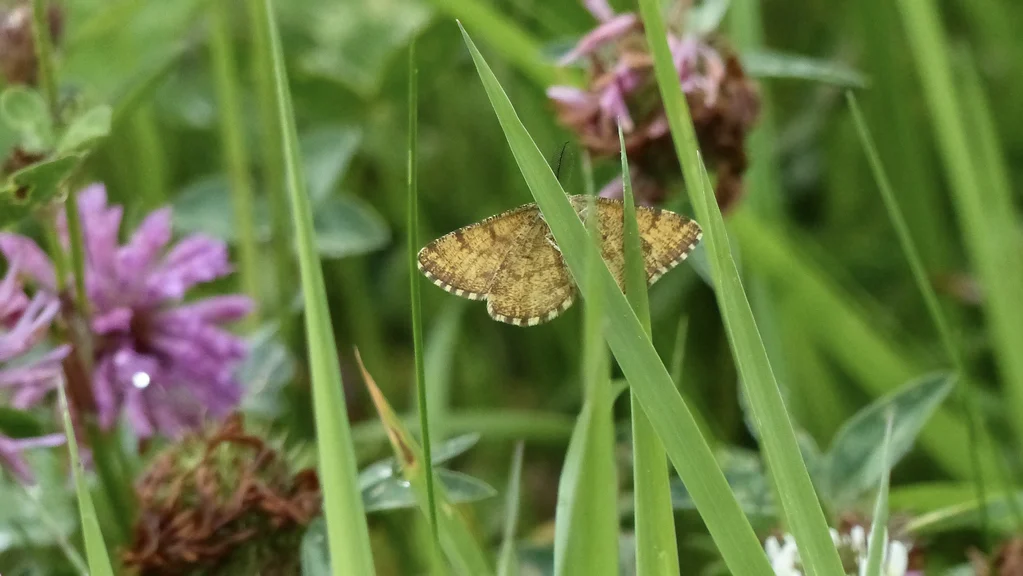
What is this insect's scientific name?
Ematurga atomaria
